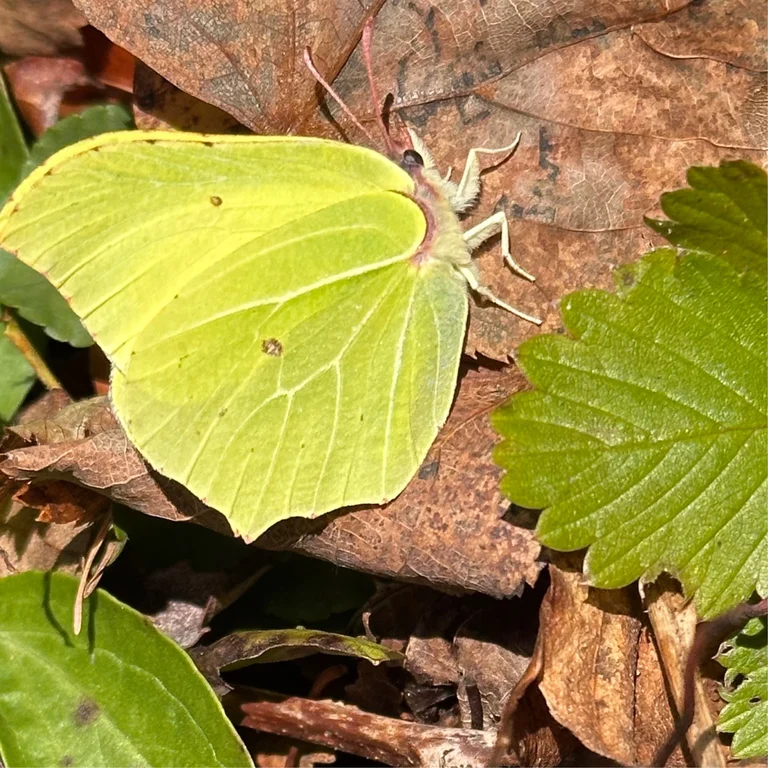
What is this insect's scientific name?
Gonepteryx rhamni
